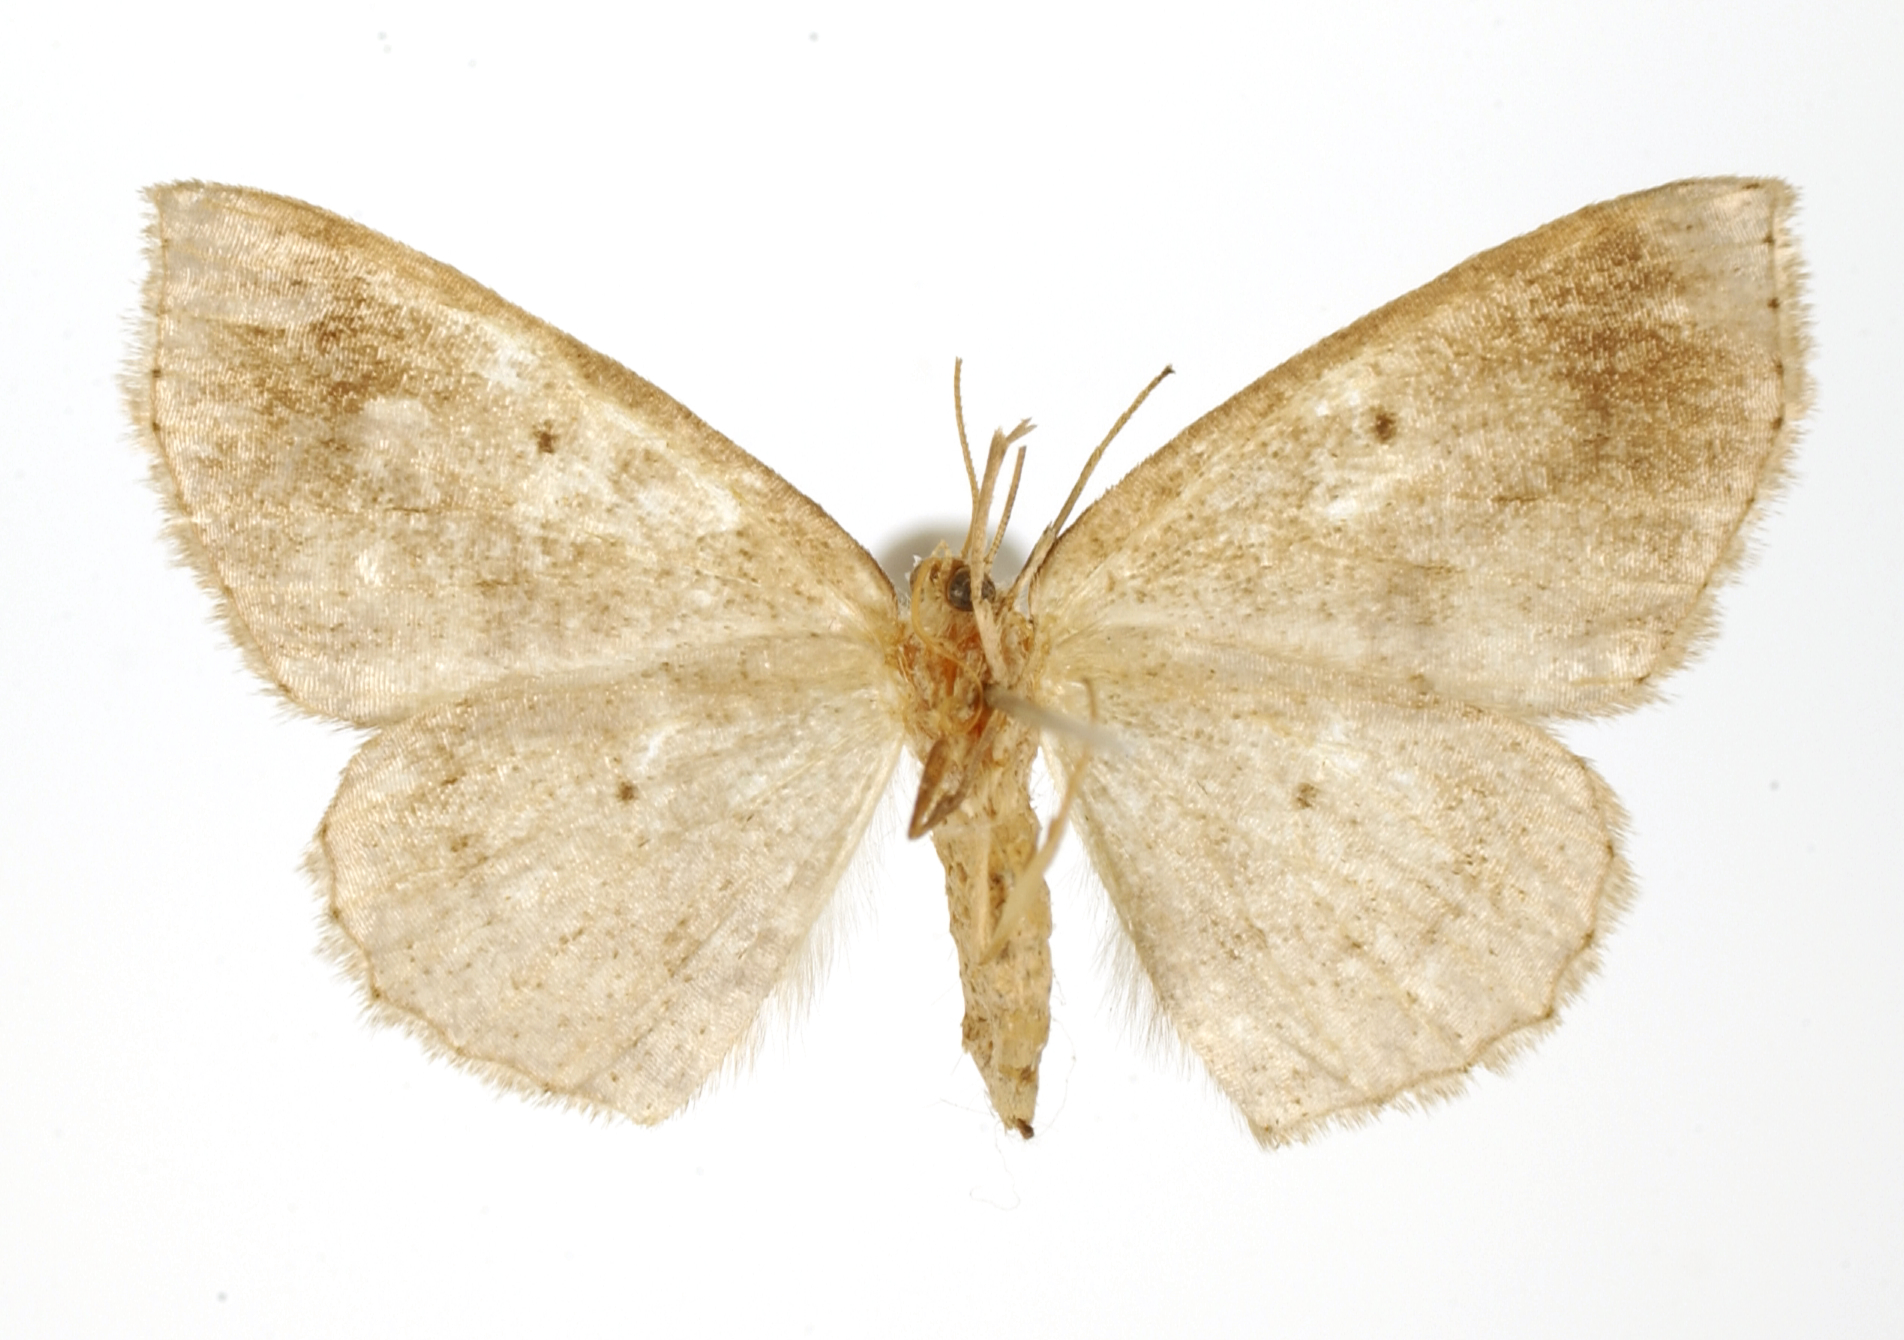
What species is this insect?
Spilocraspidia umbrilinea
